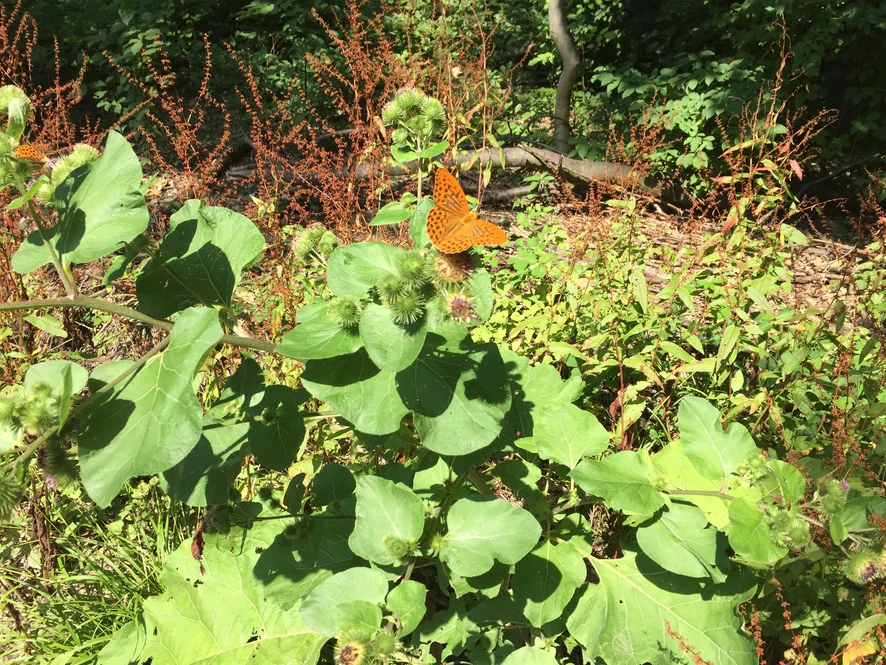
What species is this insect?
Argynnis paphia
